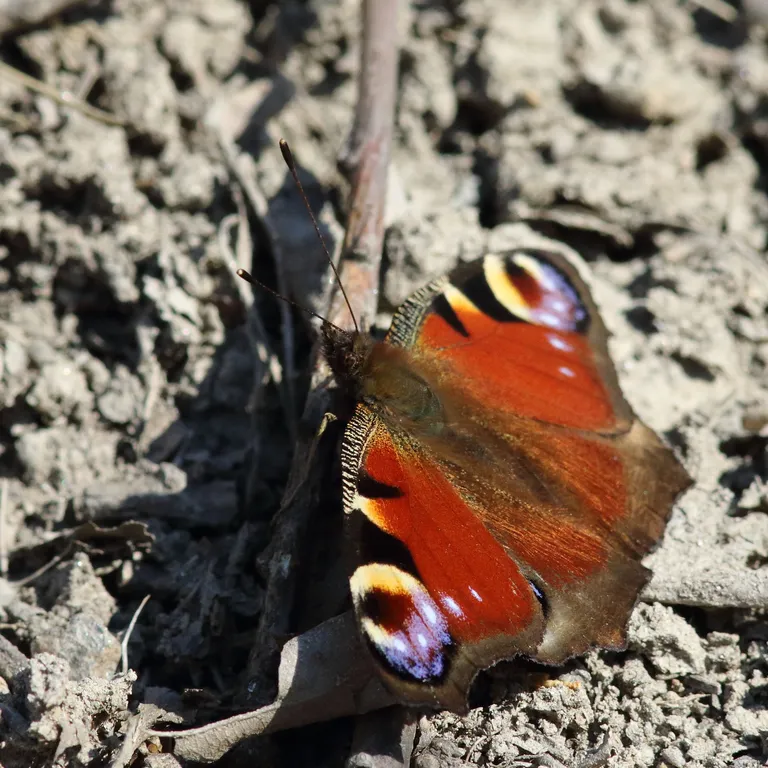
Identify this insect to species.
Aglais io
